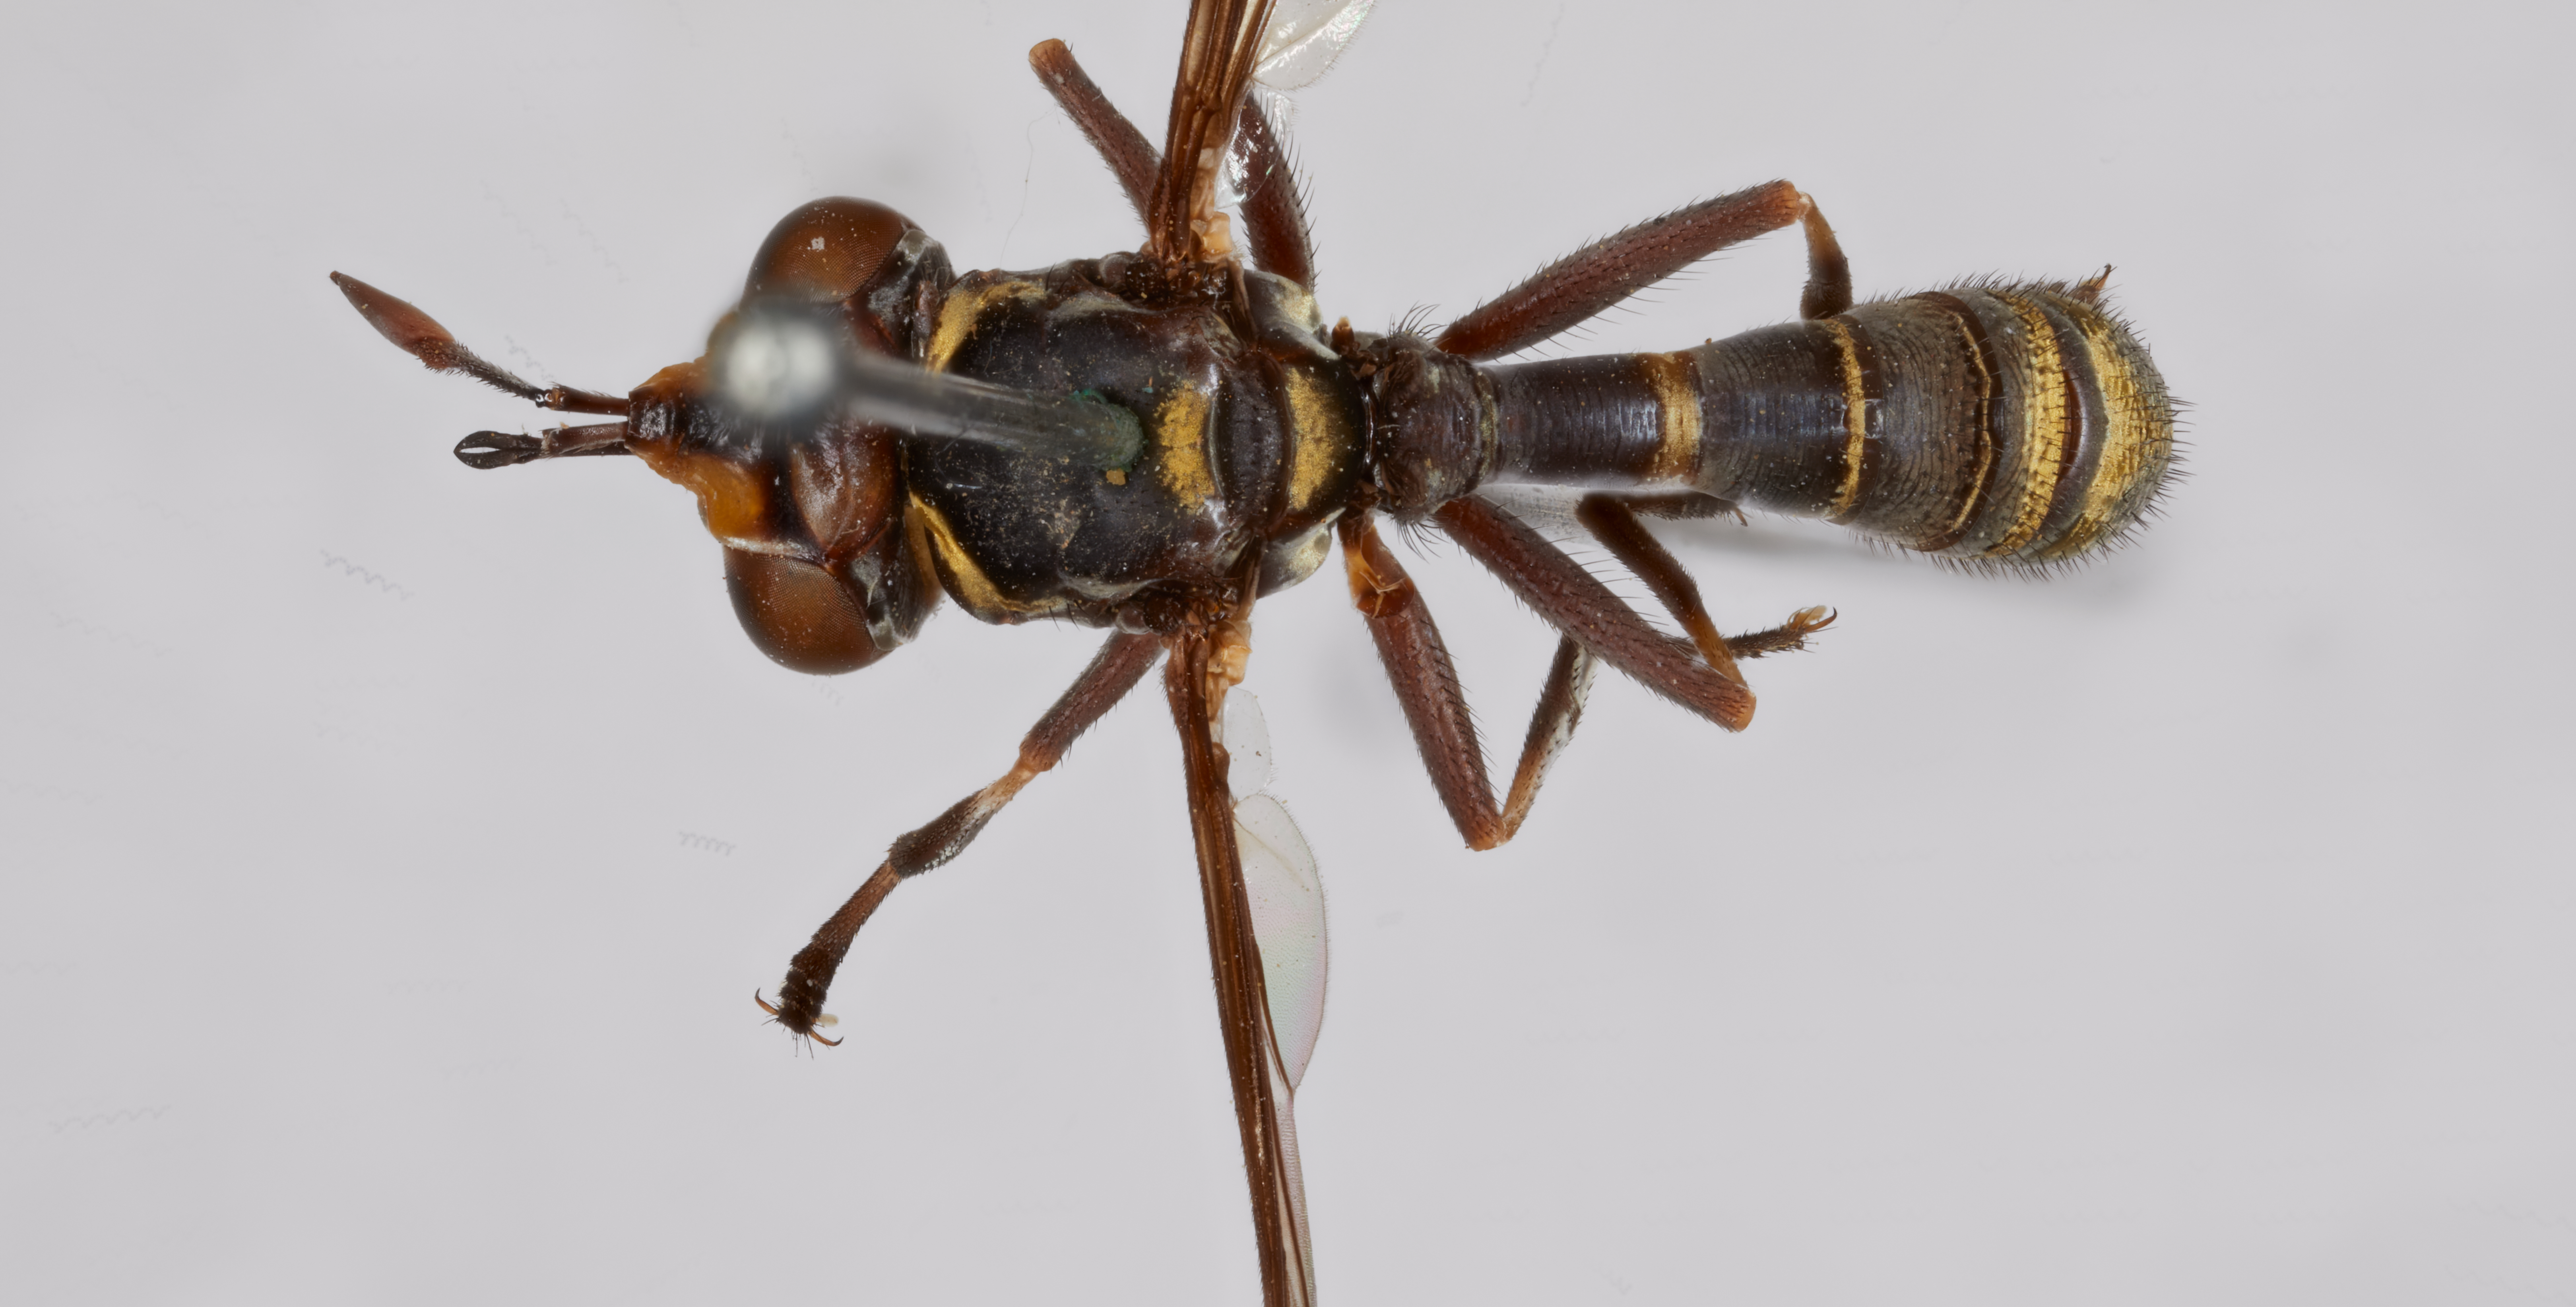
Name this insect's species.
Conops gracilior (also Physoconops gracilior)
